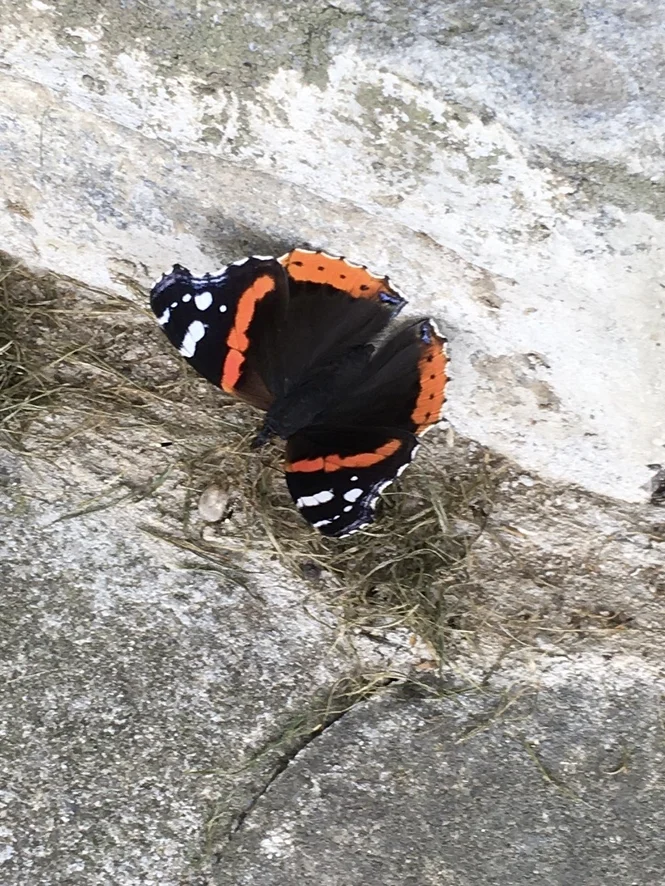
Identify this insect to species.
Vanessa atalanta
